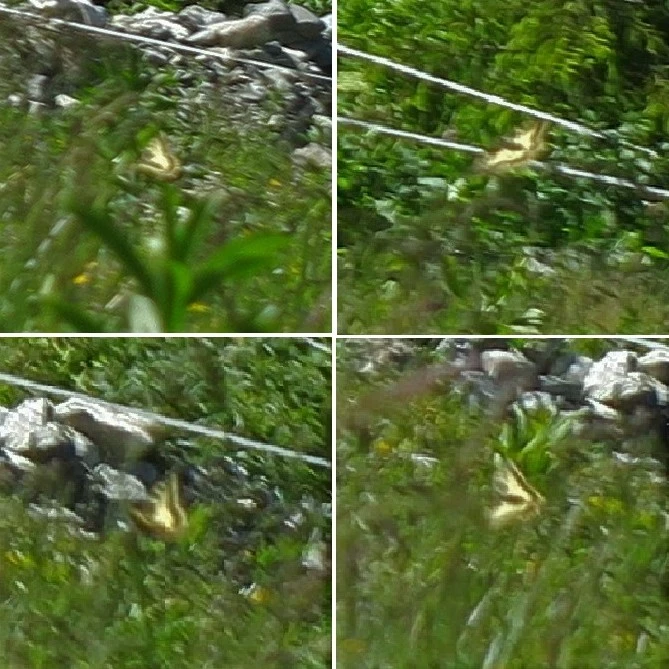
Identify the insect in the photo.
Papilio machaon
